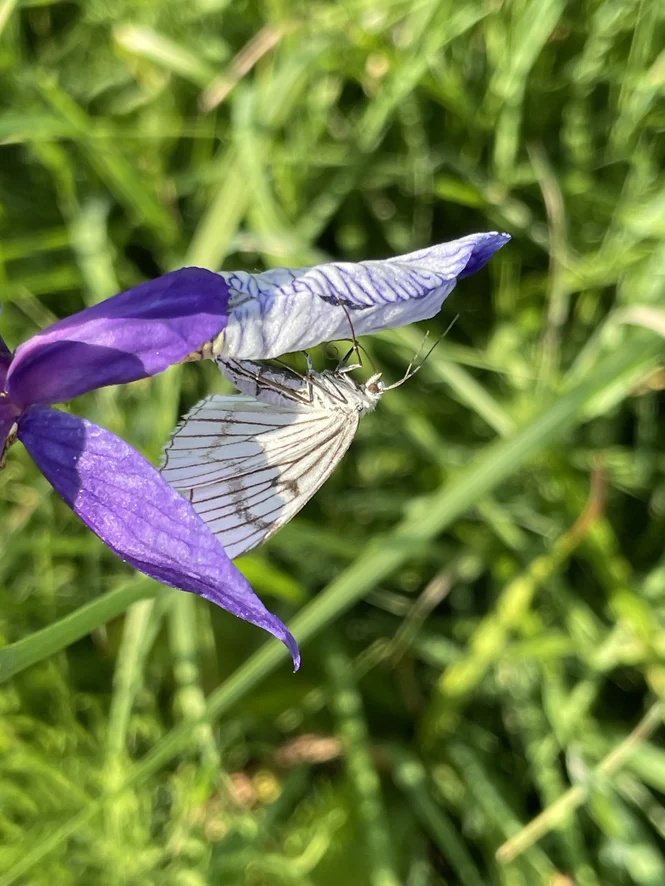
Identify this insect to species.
Siona lineata
